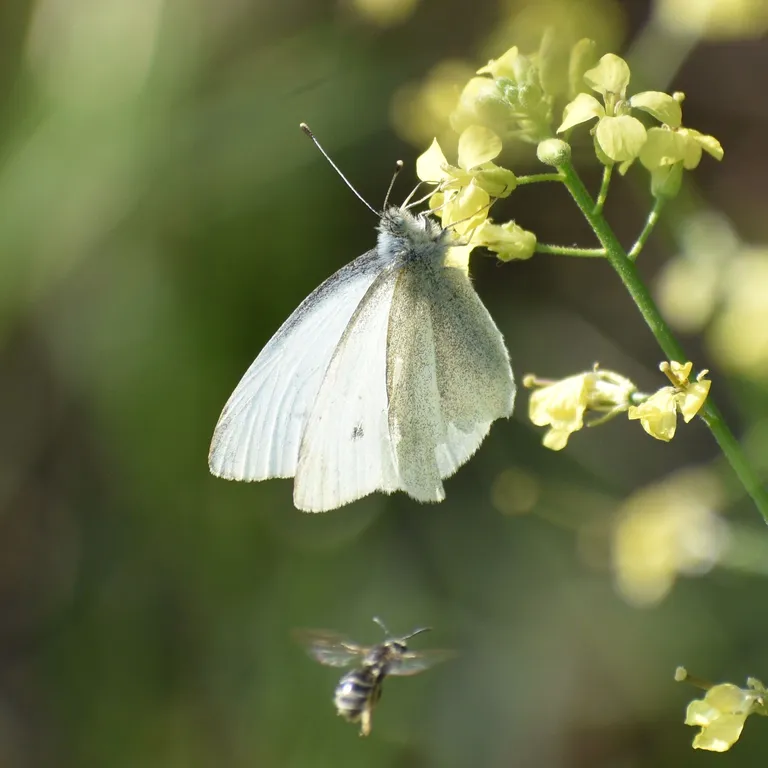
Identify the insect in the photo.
Pieris rapae
